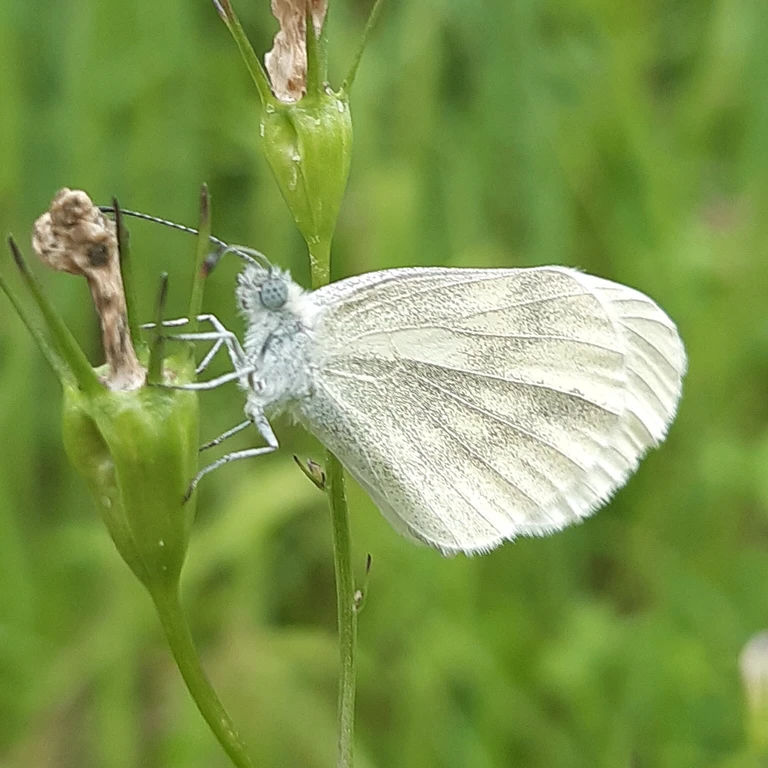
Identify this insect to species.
Leptidea sinapis/juvernica
